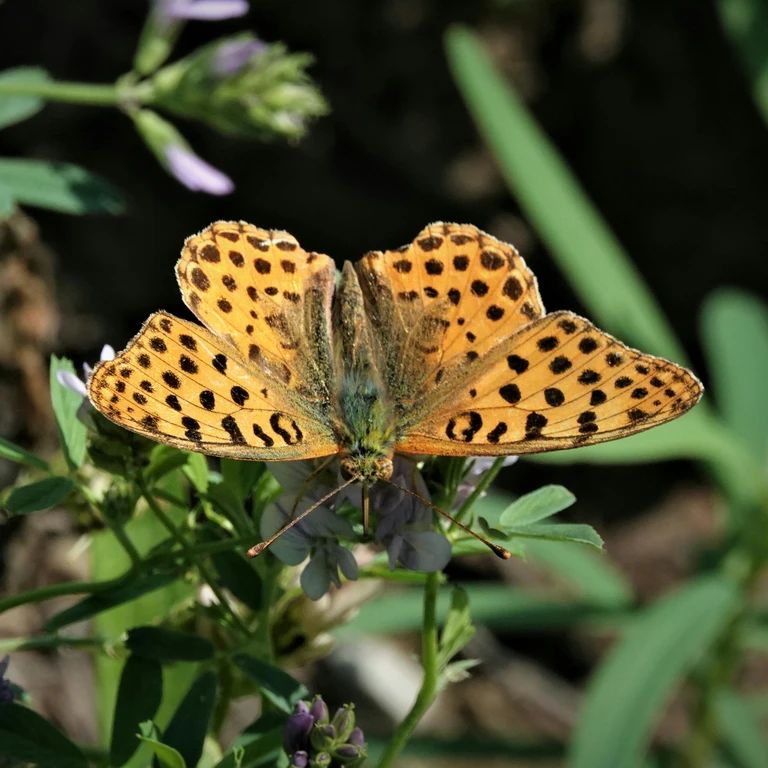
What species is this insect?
Issoria lathonia
